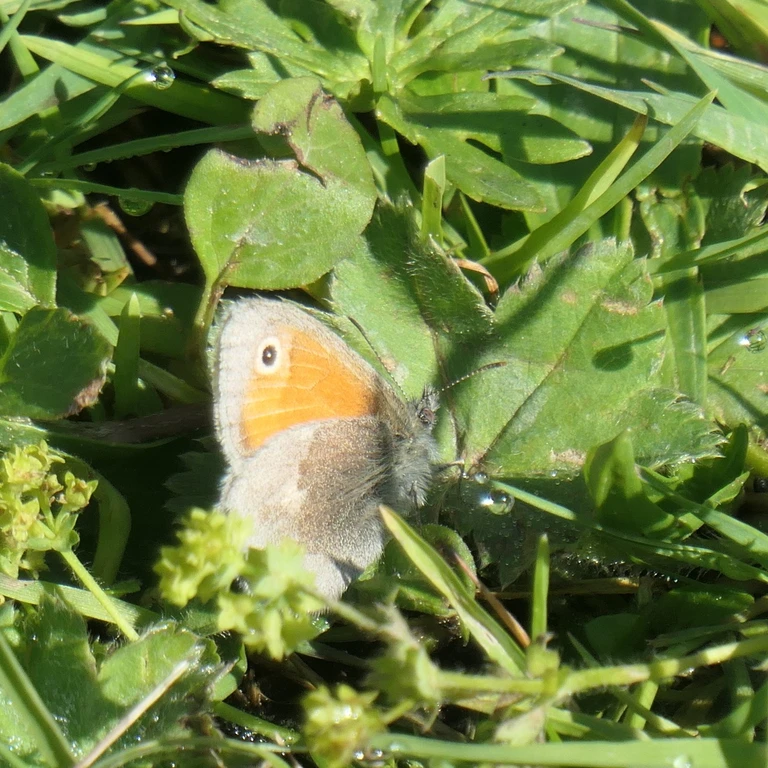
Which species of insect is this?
Coenonympha pamphilus
